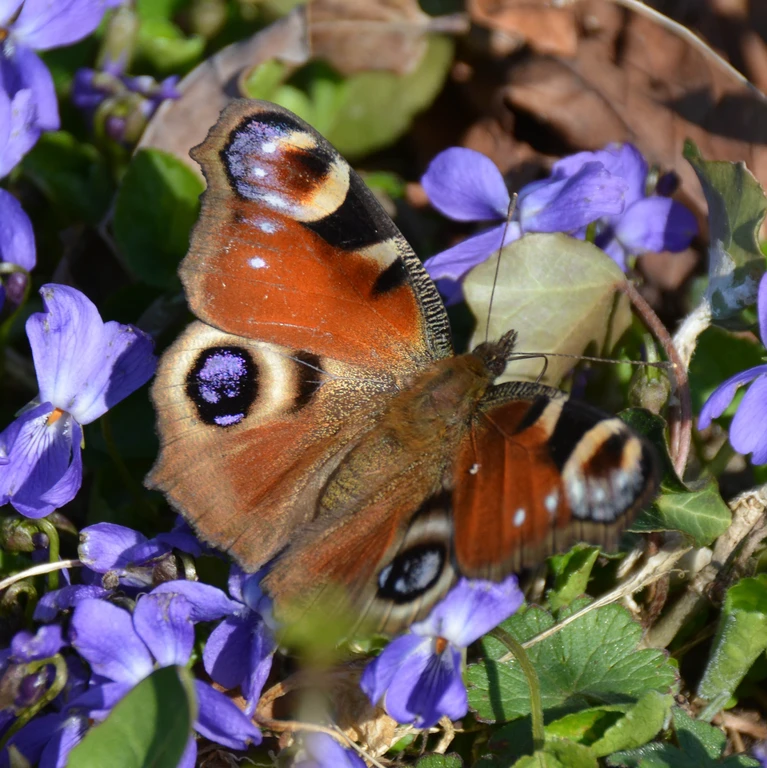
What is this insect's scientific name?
Aglais io
